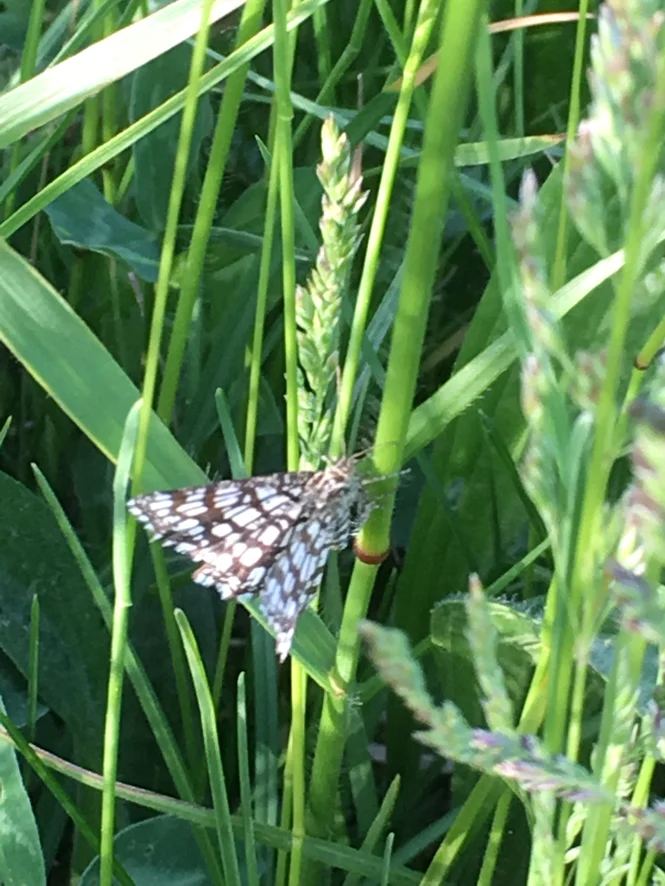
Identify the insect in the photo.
Chiasmia clathrata
